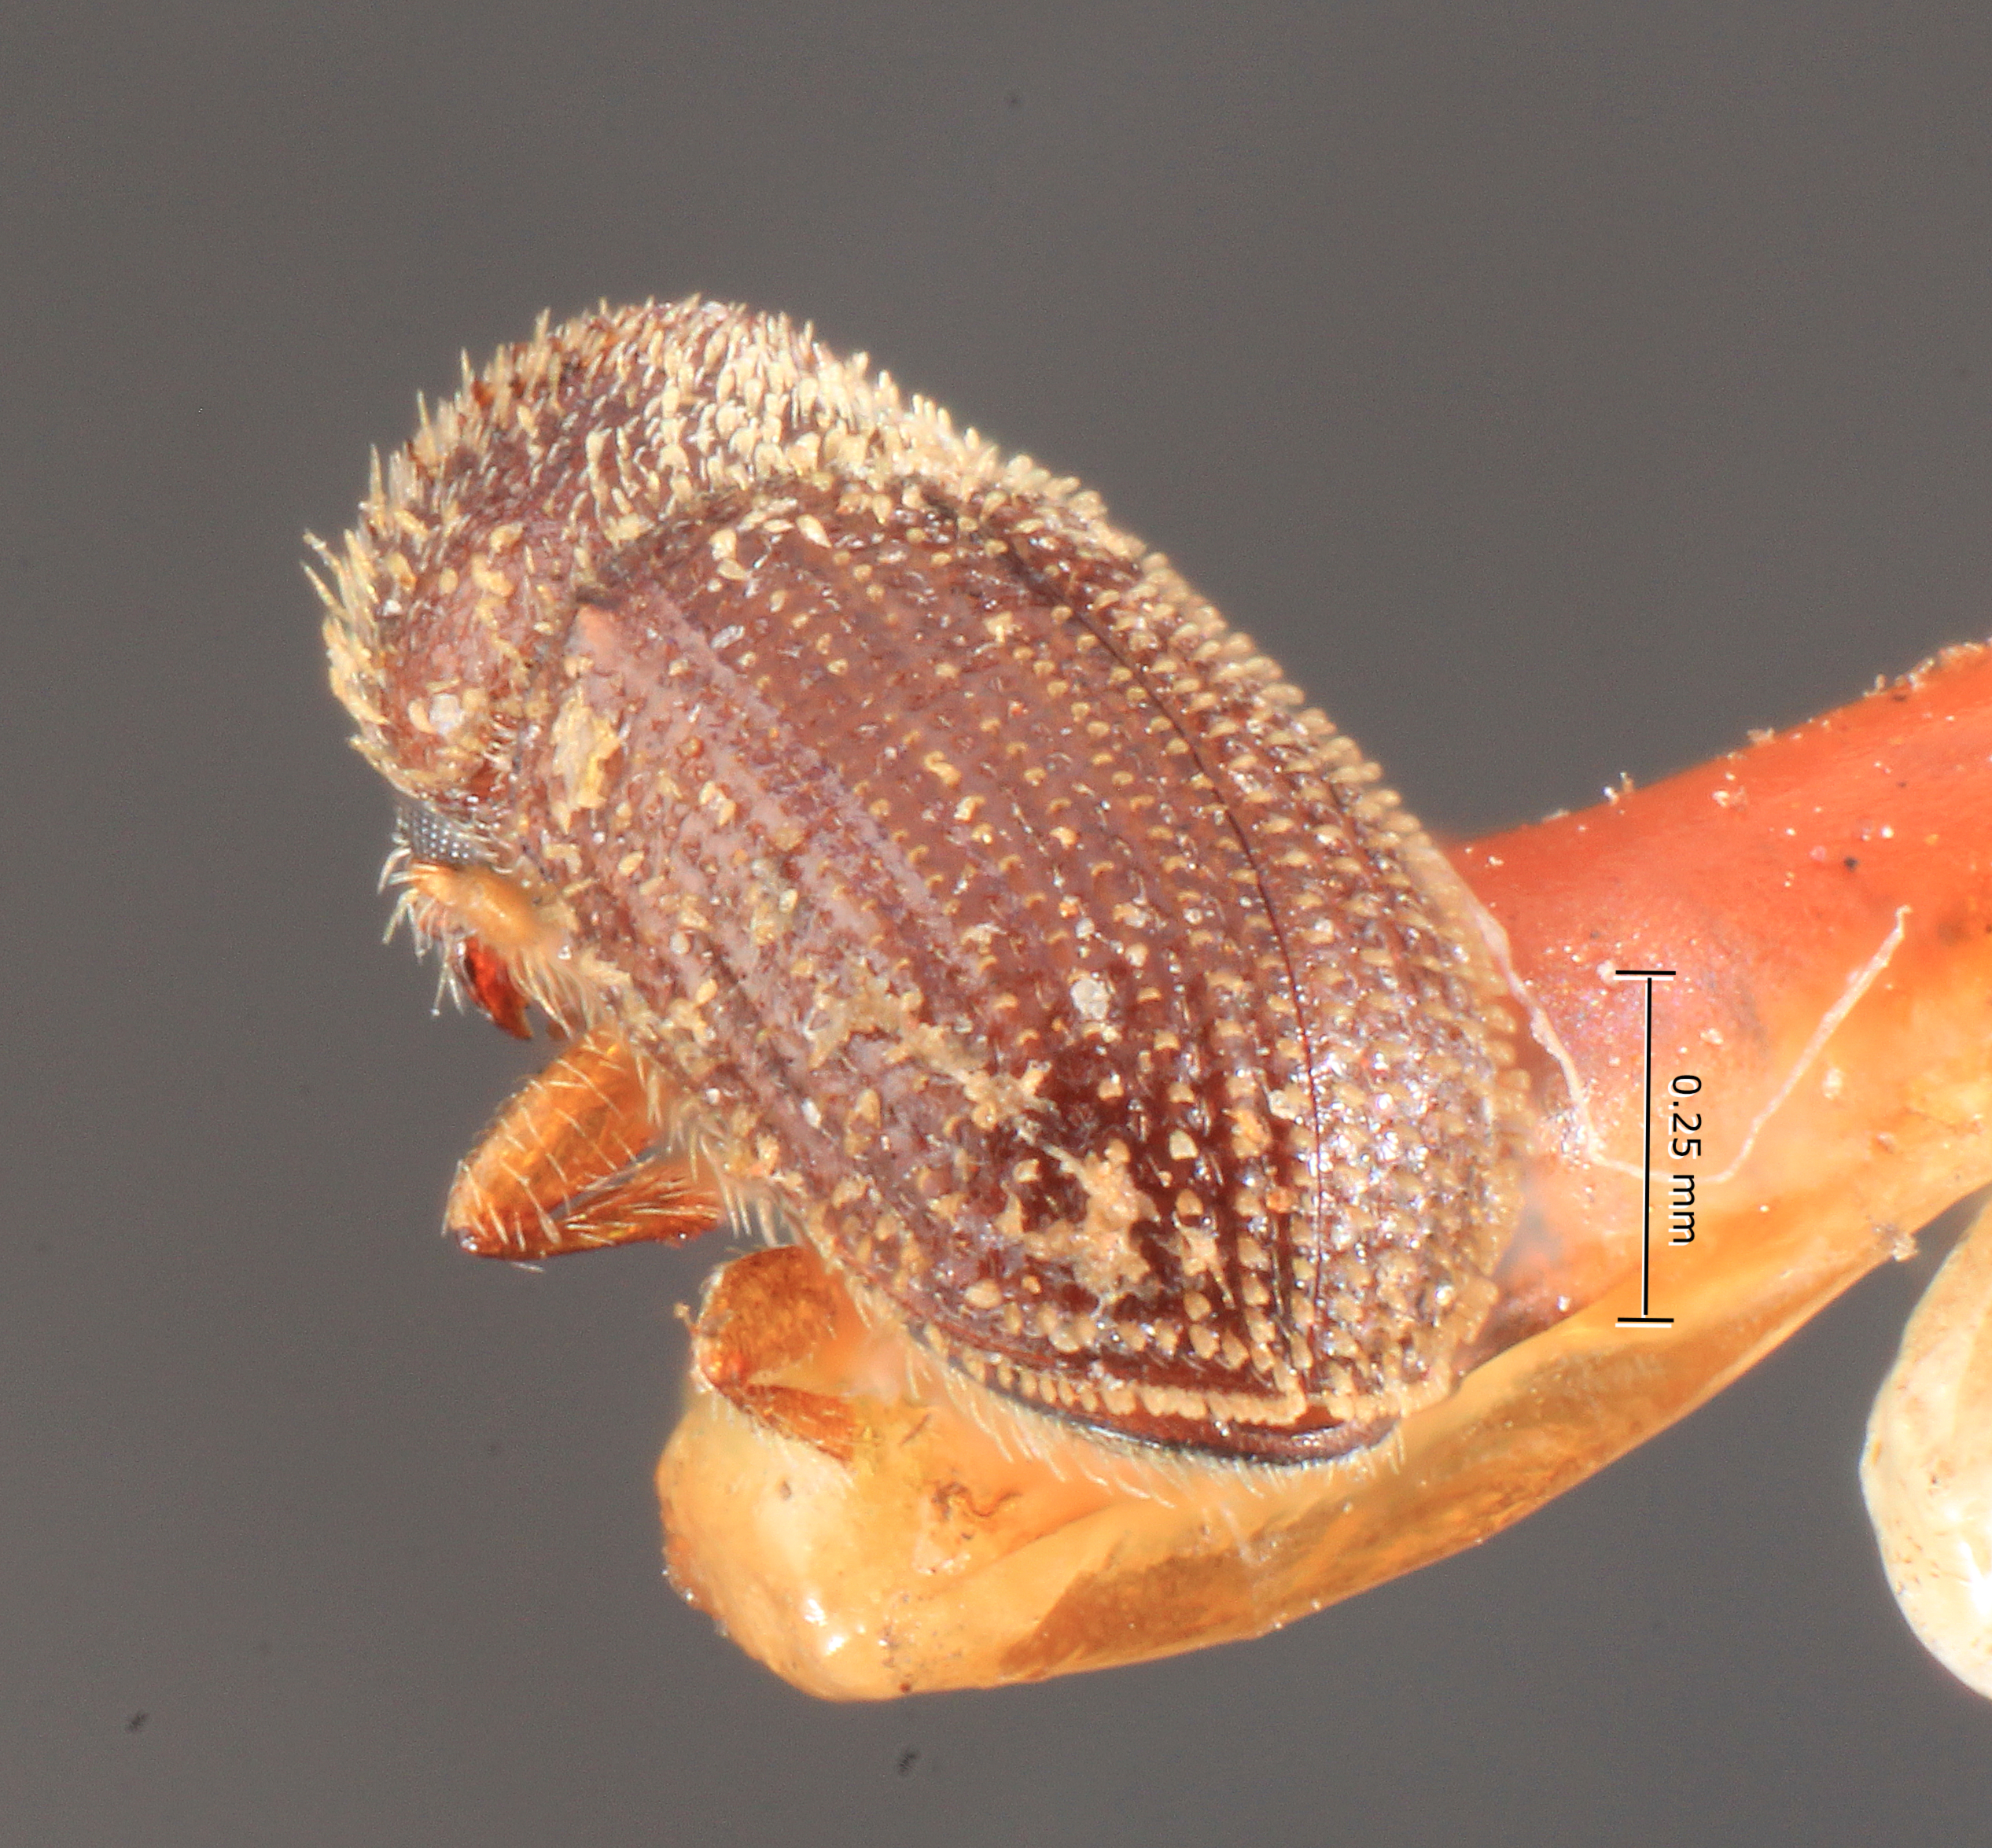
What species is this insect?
Stephanoderes georgiae
